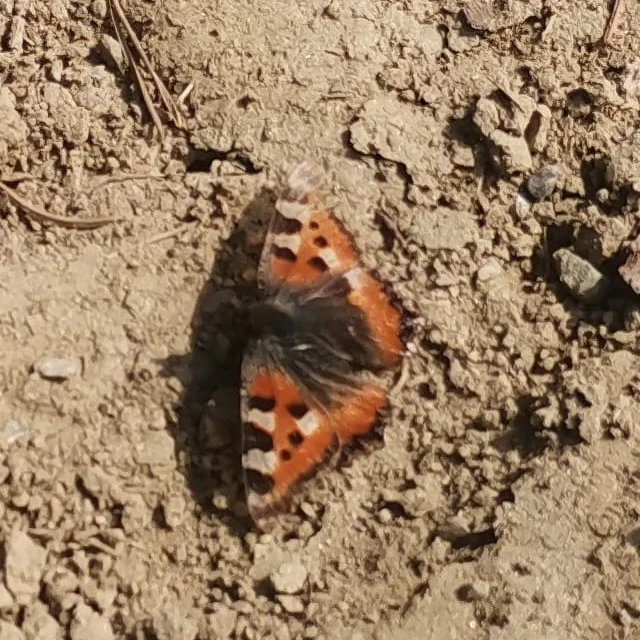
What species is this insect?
Aglais urticae
